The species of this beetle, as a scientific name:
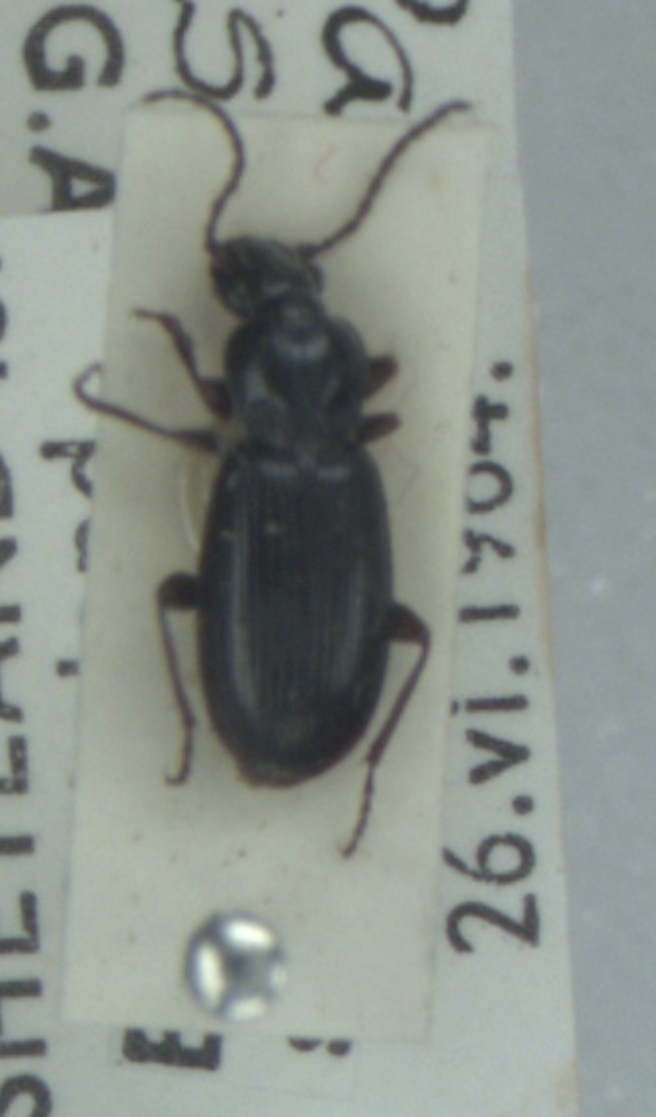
Patrobus assimilis
